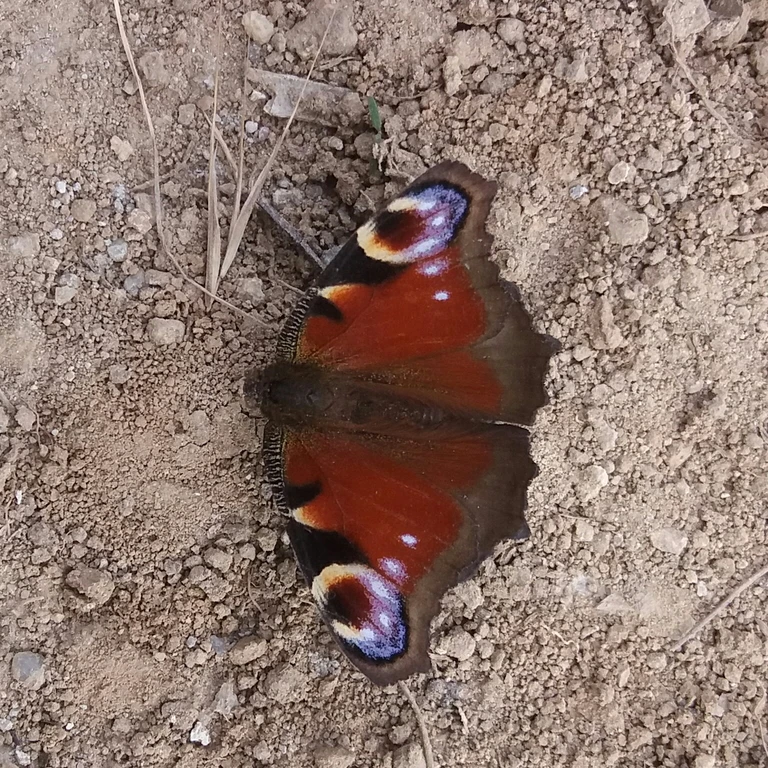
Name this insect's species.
Aglais io
